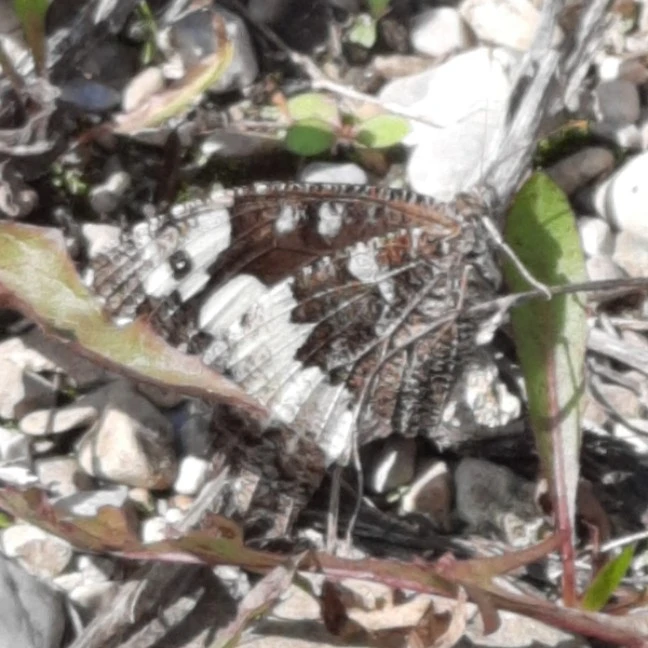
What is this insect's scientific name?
Brintesia circe
